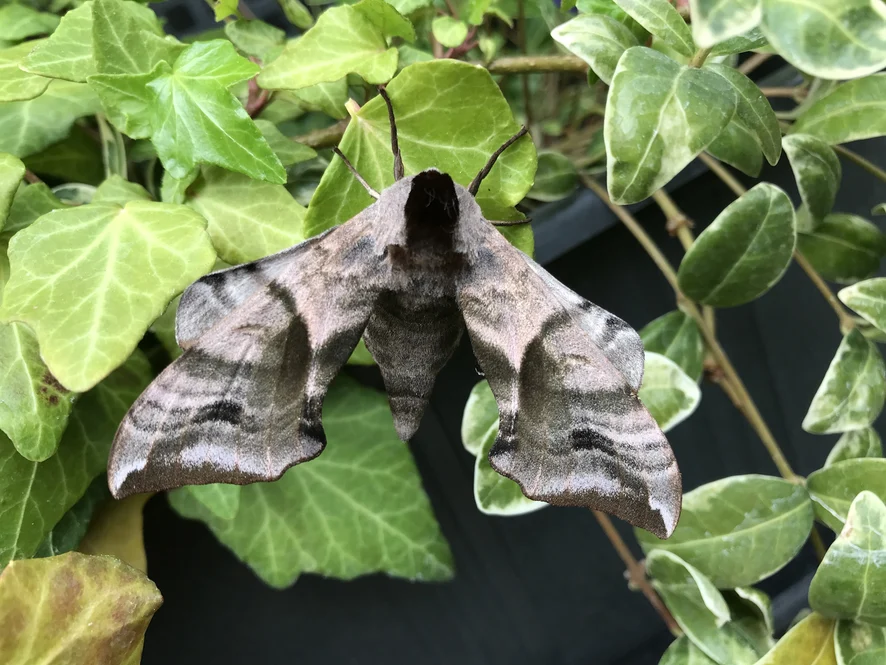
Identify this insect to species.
Smerinthus ocellata
